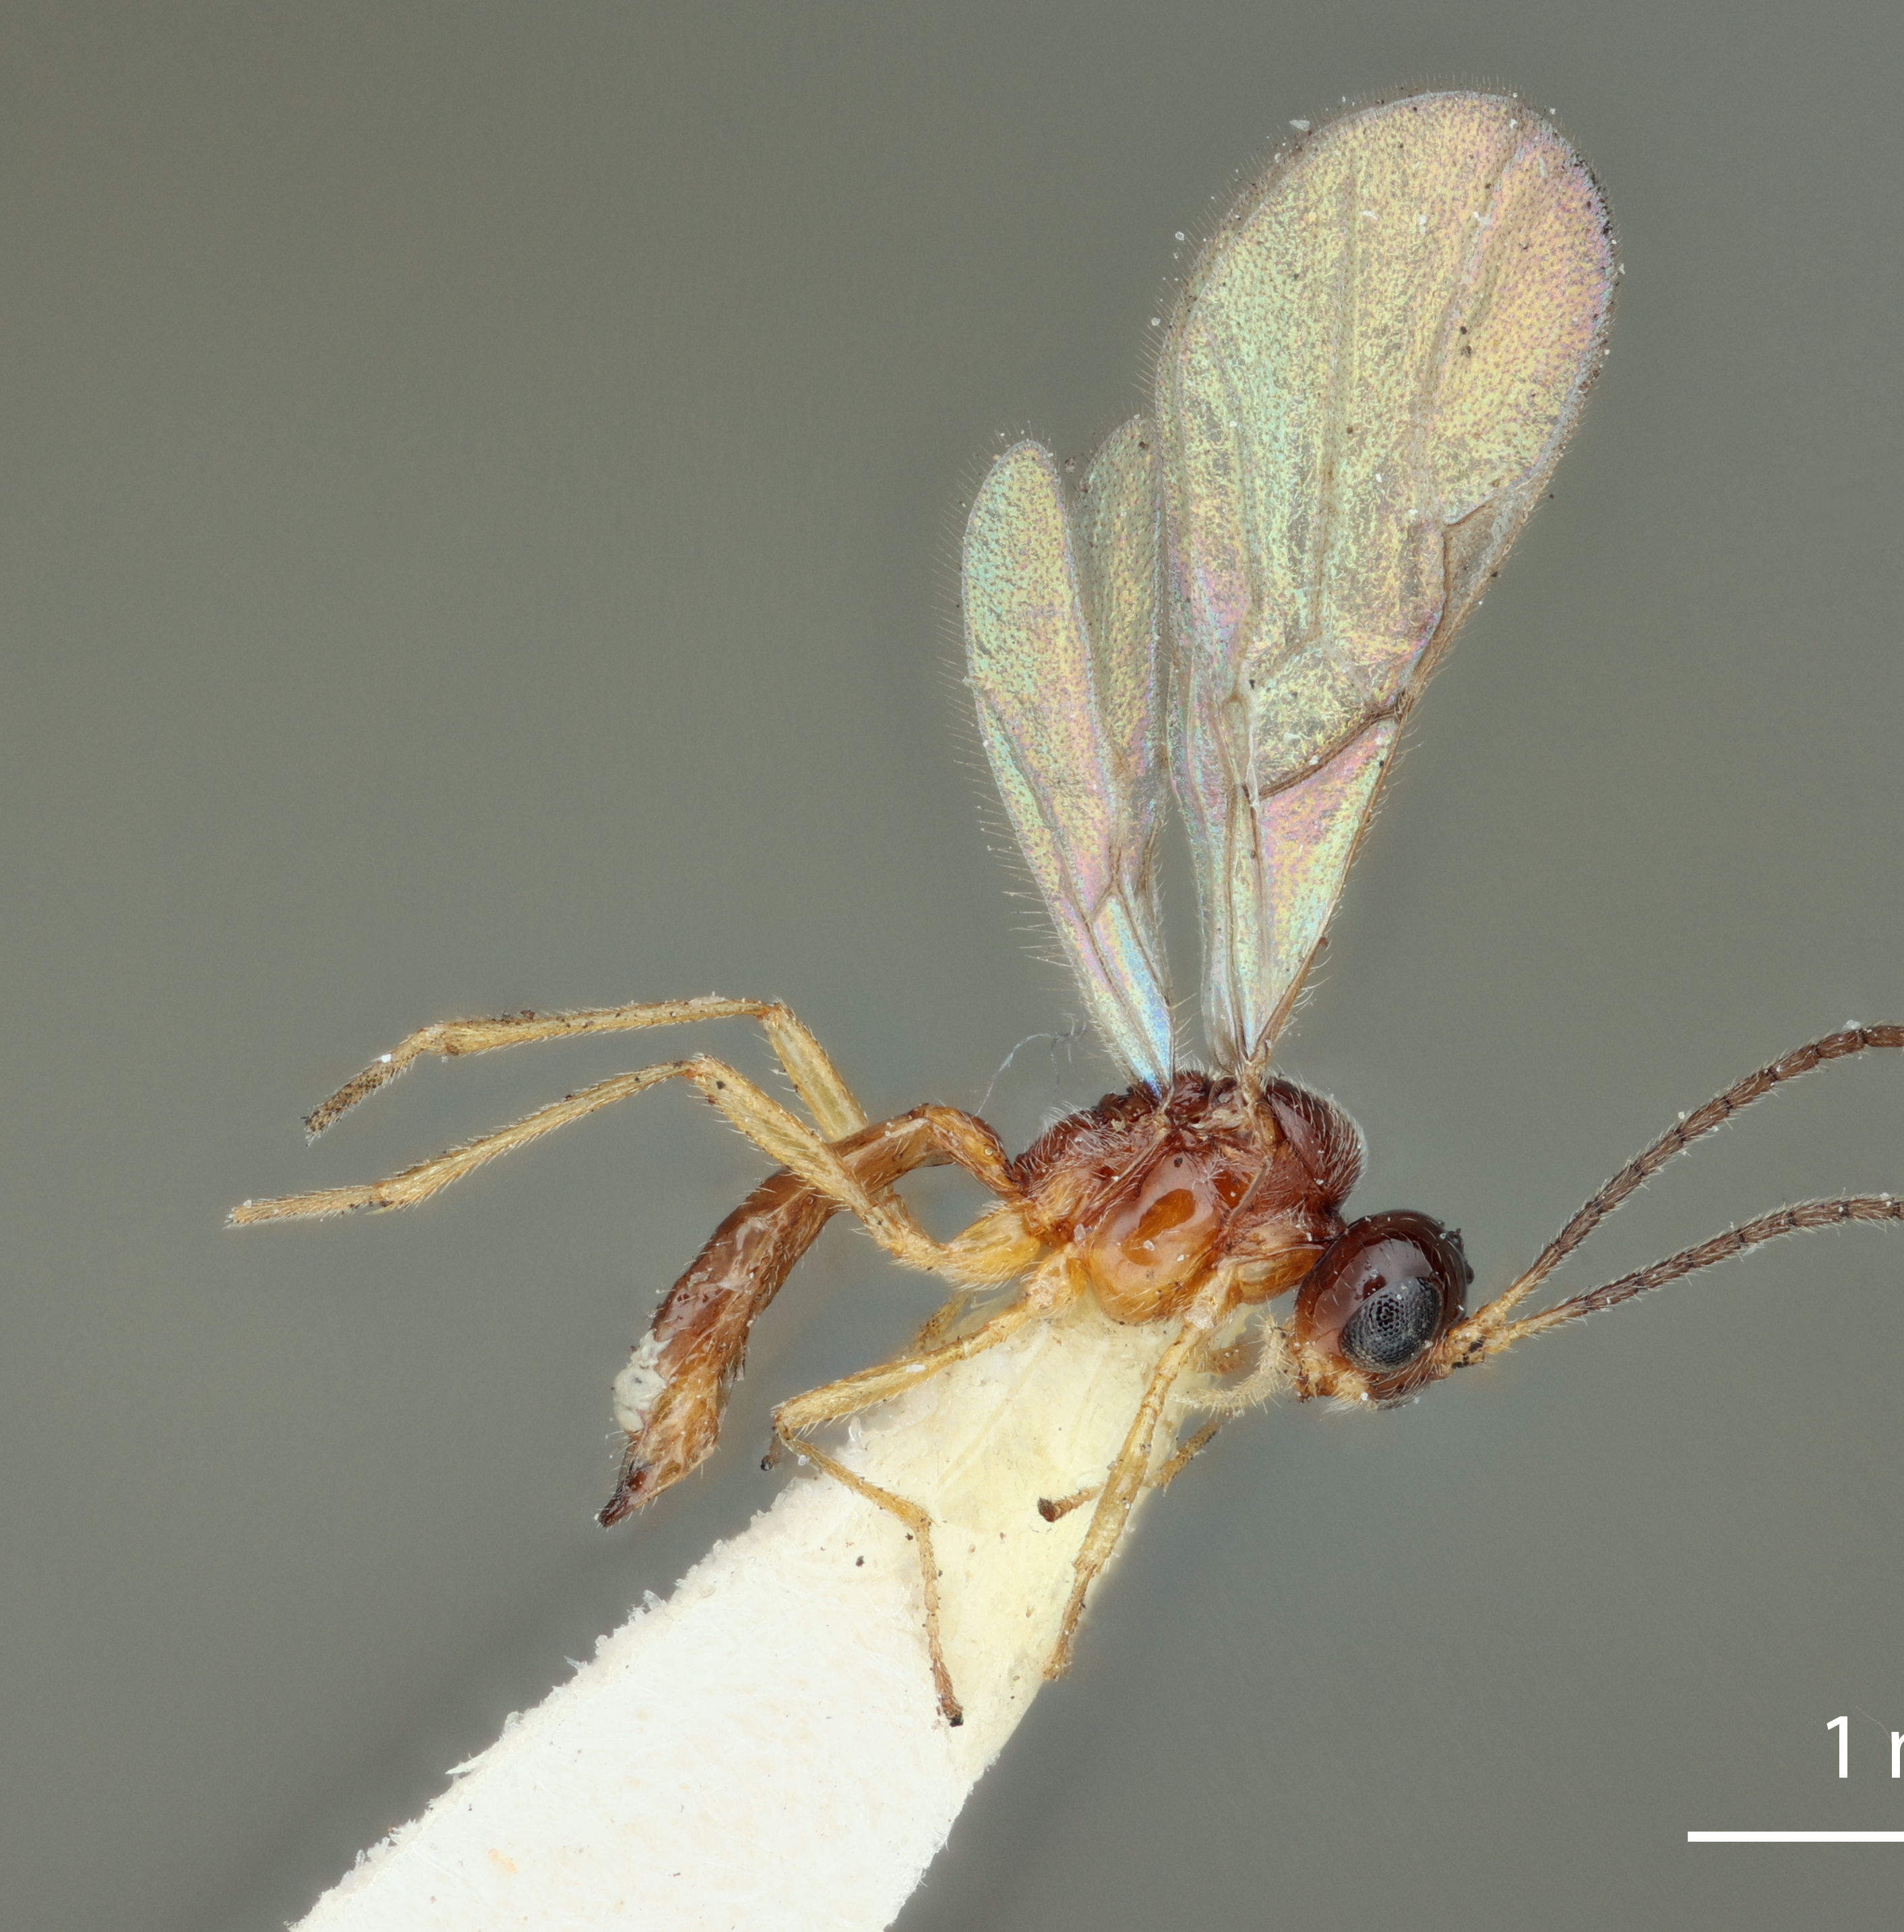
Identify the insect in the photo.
Praon aguti
